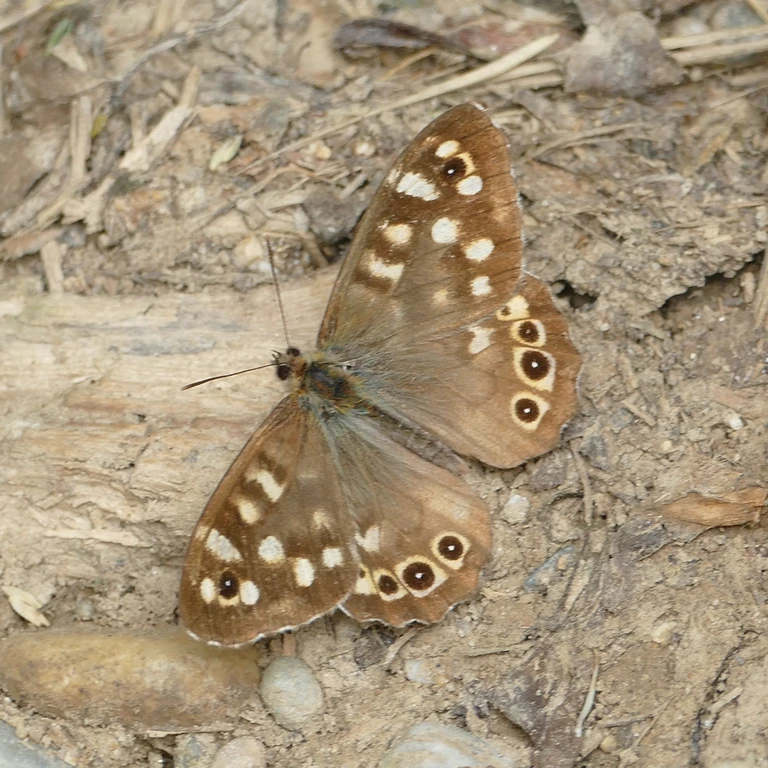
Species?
Pararge aegeria
